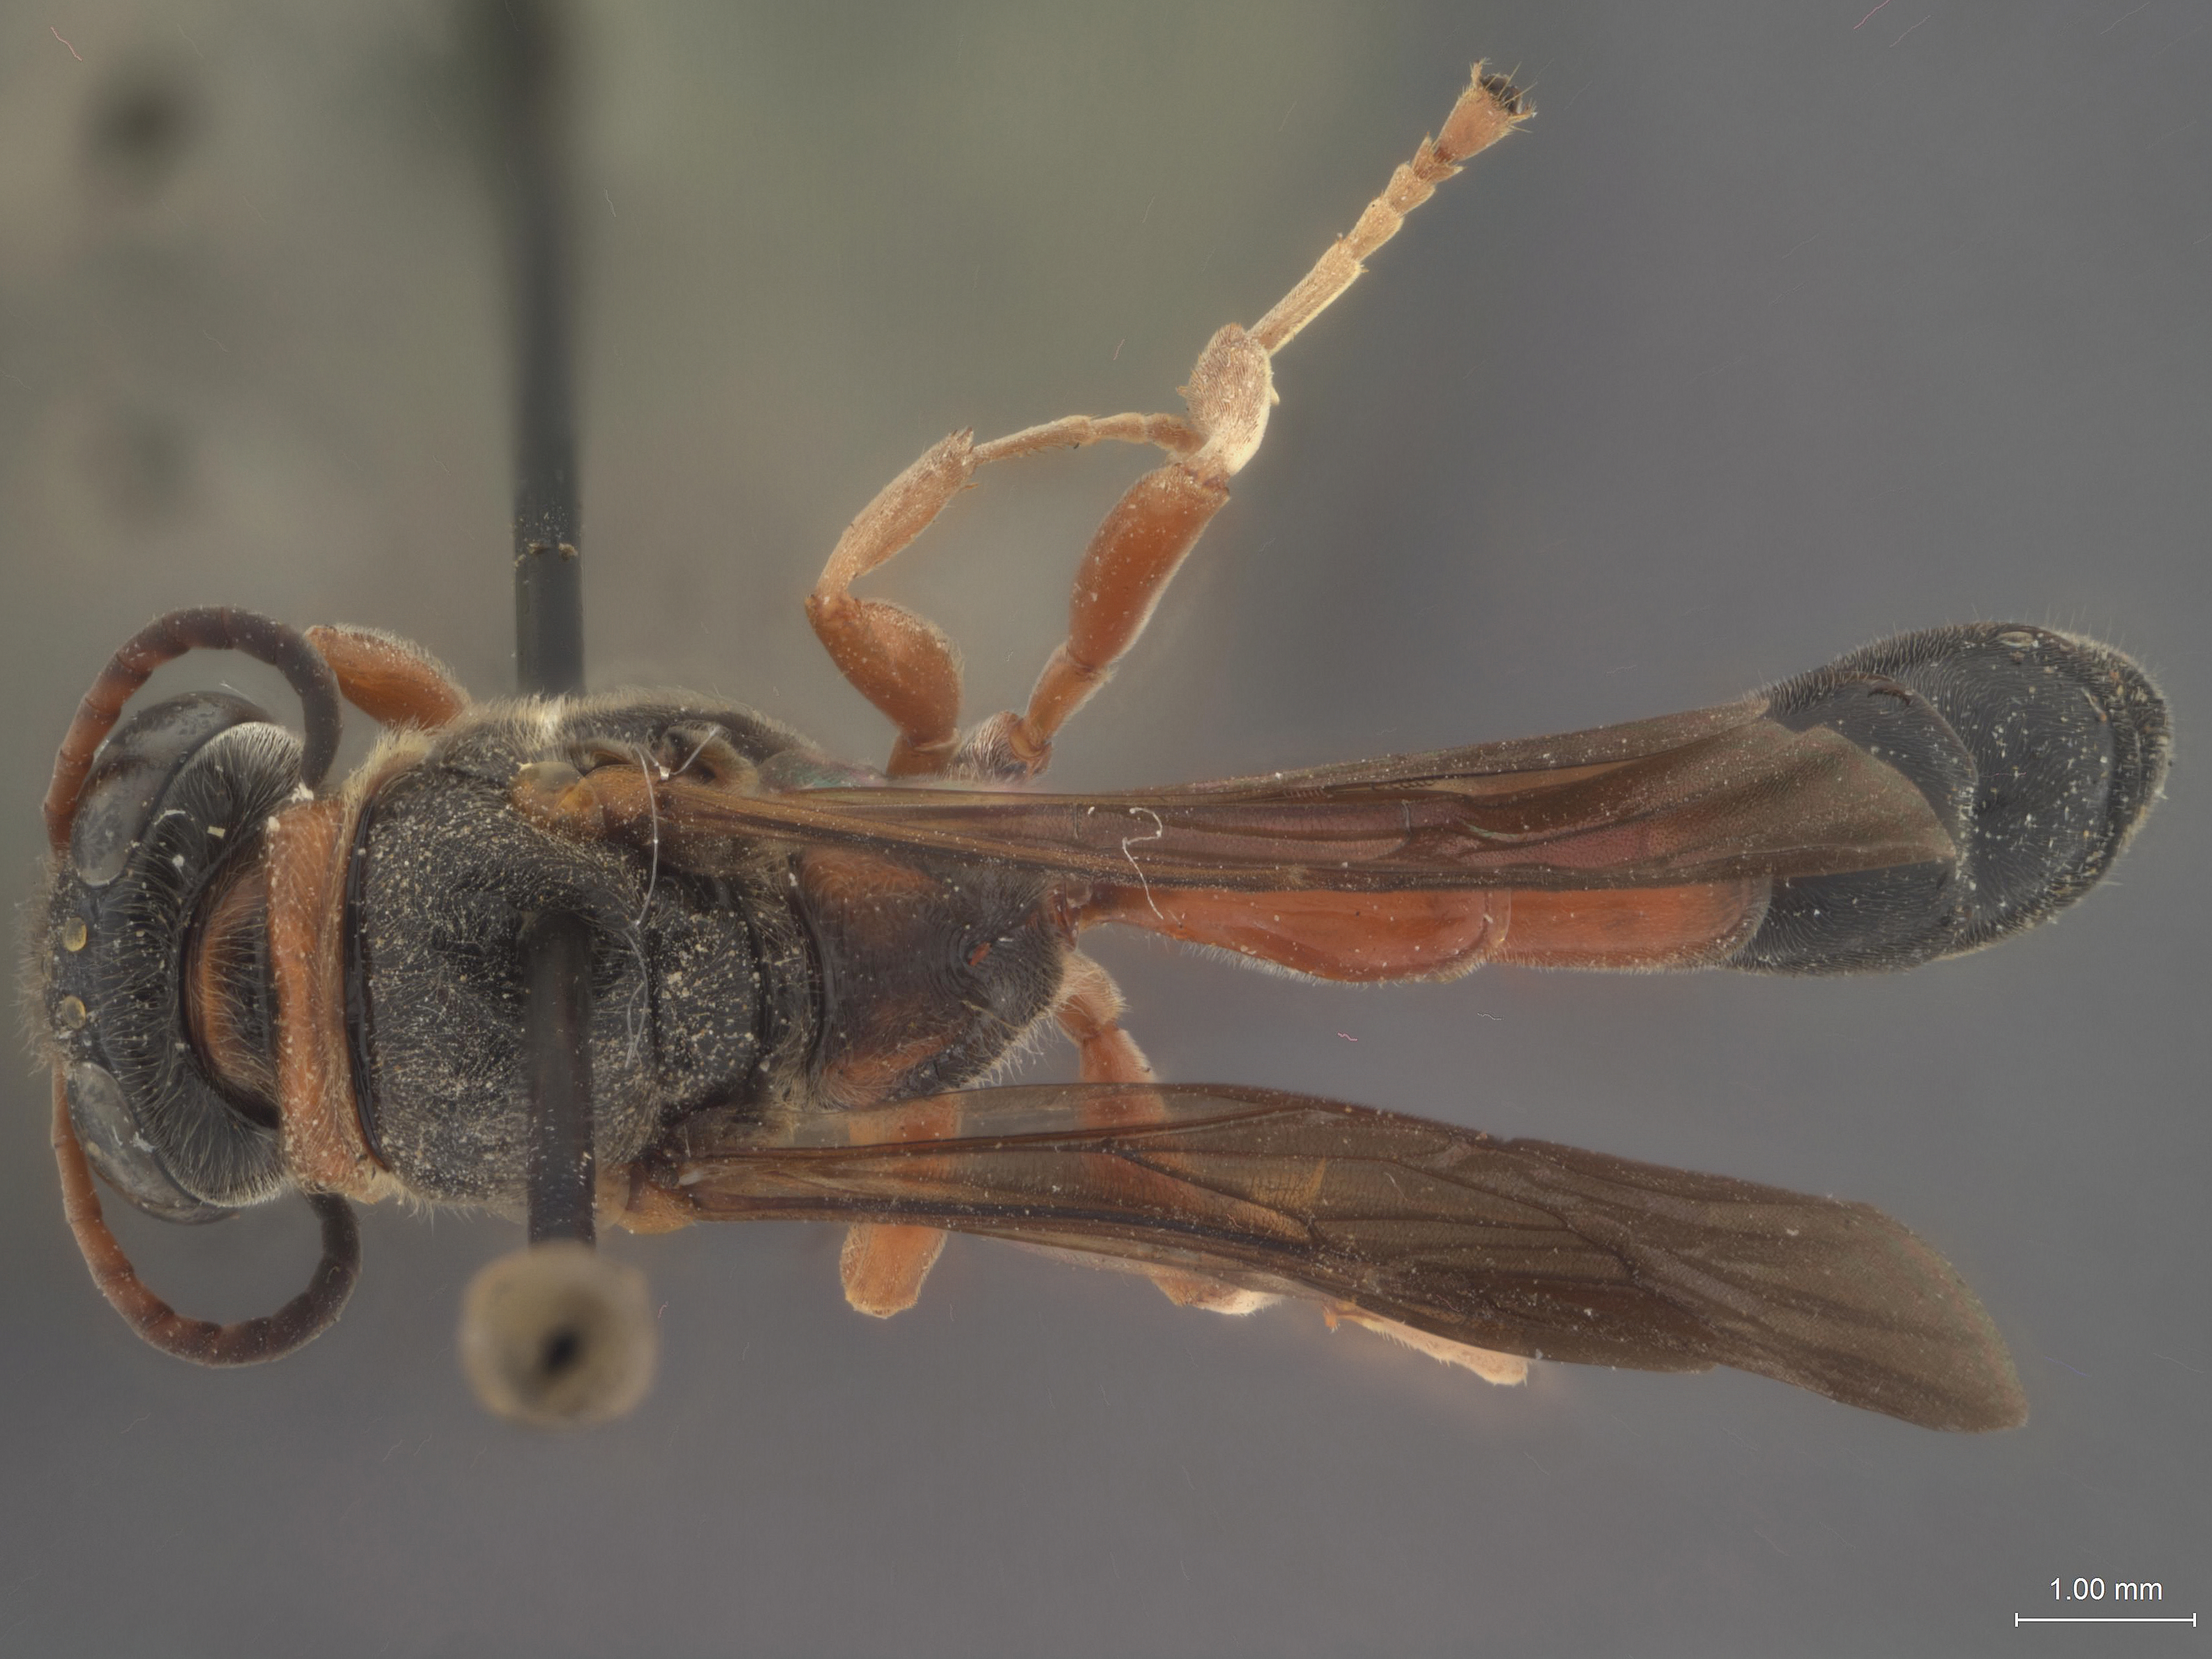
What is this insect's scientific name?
Trypoxylon archboldi
